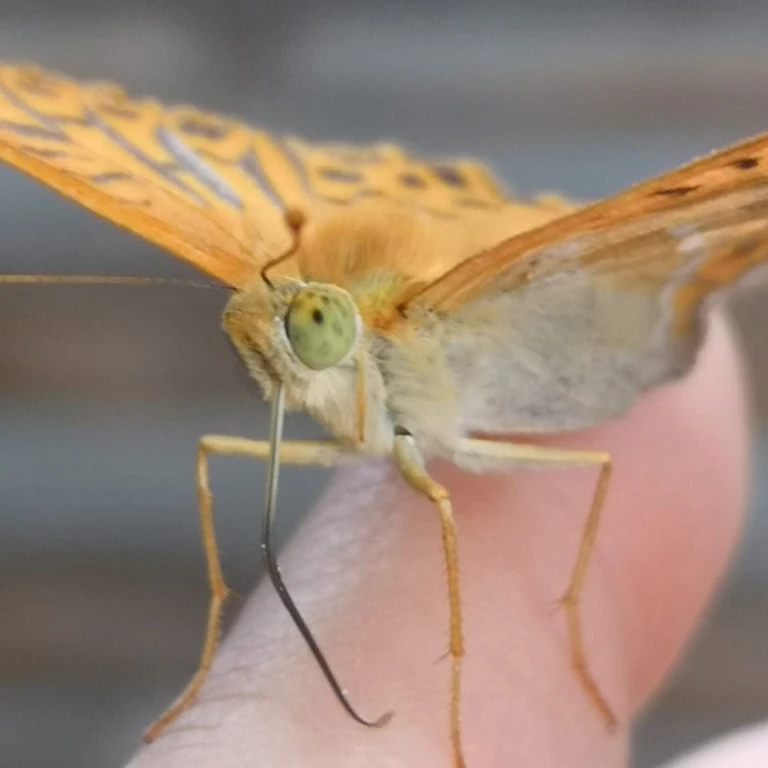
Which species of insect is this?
Argynnis paphia
